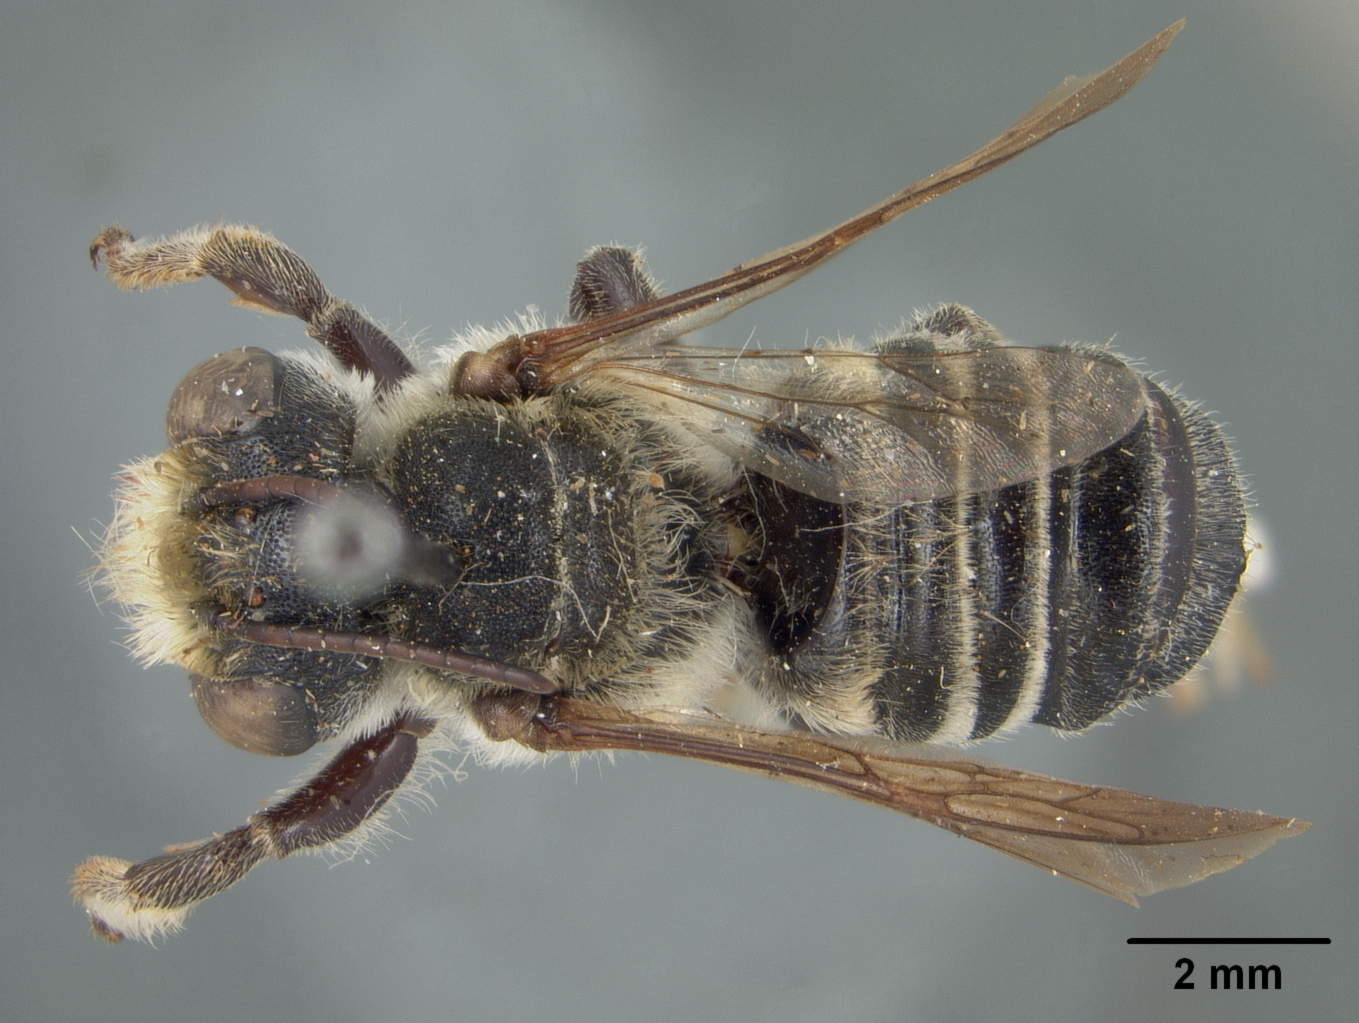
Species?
Megachile coreopsana
